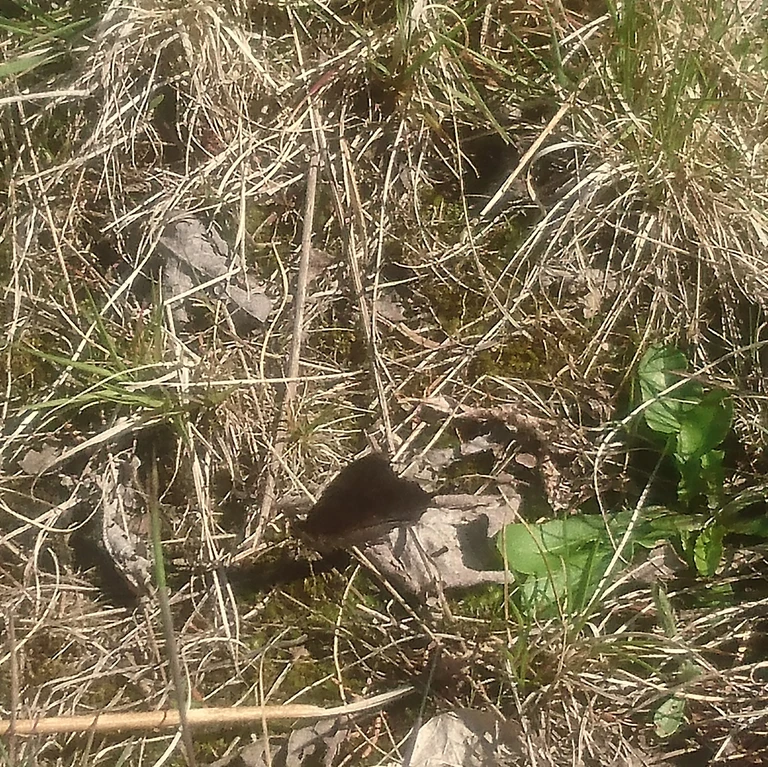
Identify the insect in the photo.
Aglais io
